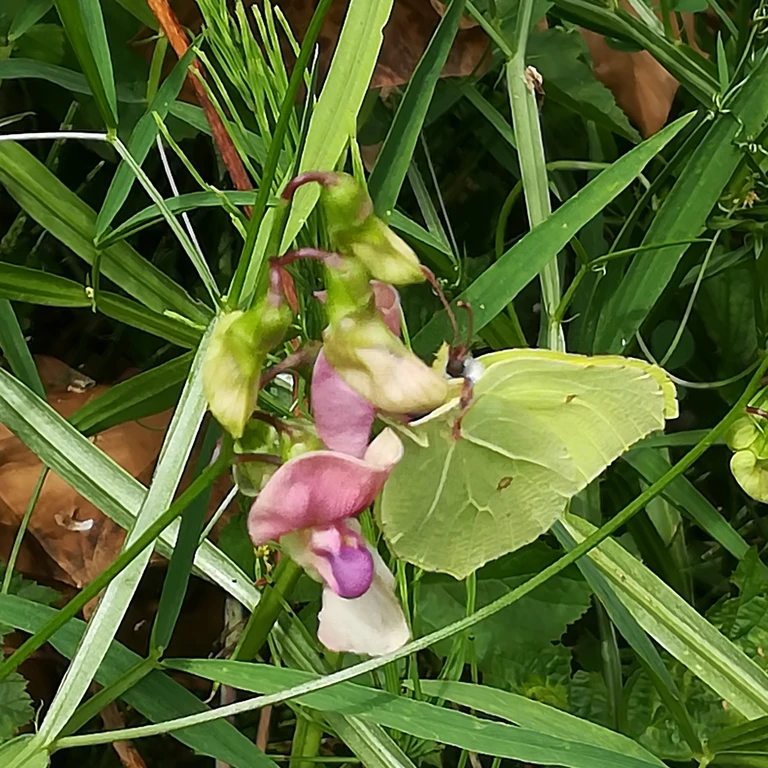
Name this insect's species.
Gonepteryx rhamni
